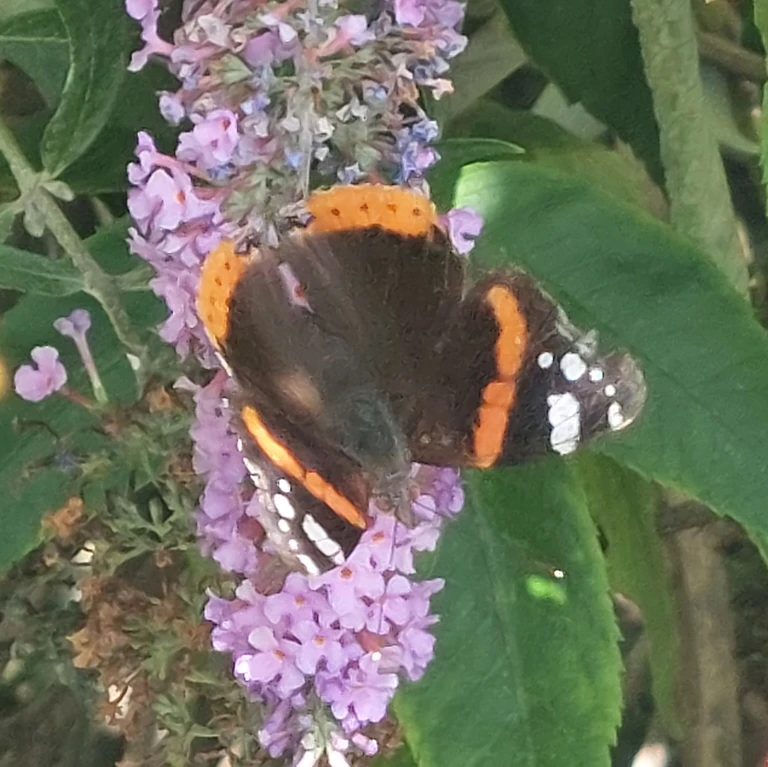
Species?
Vanessa atalanta
